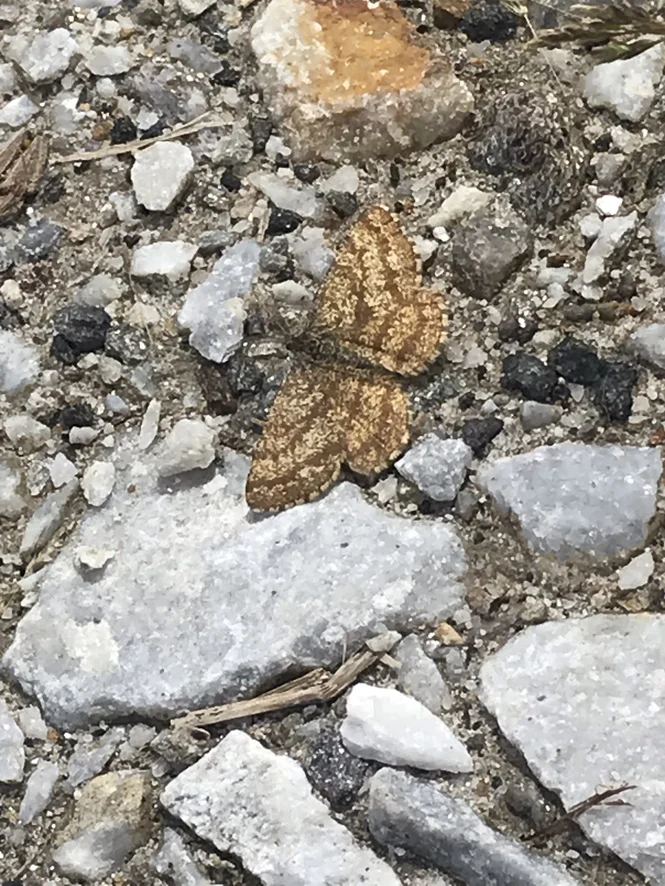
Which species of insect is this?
Ematurga atomaria
